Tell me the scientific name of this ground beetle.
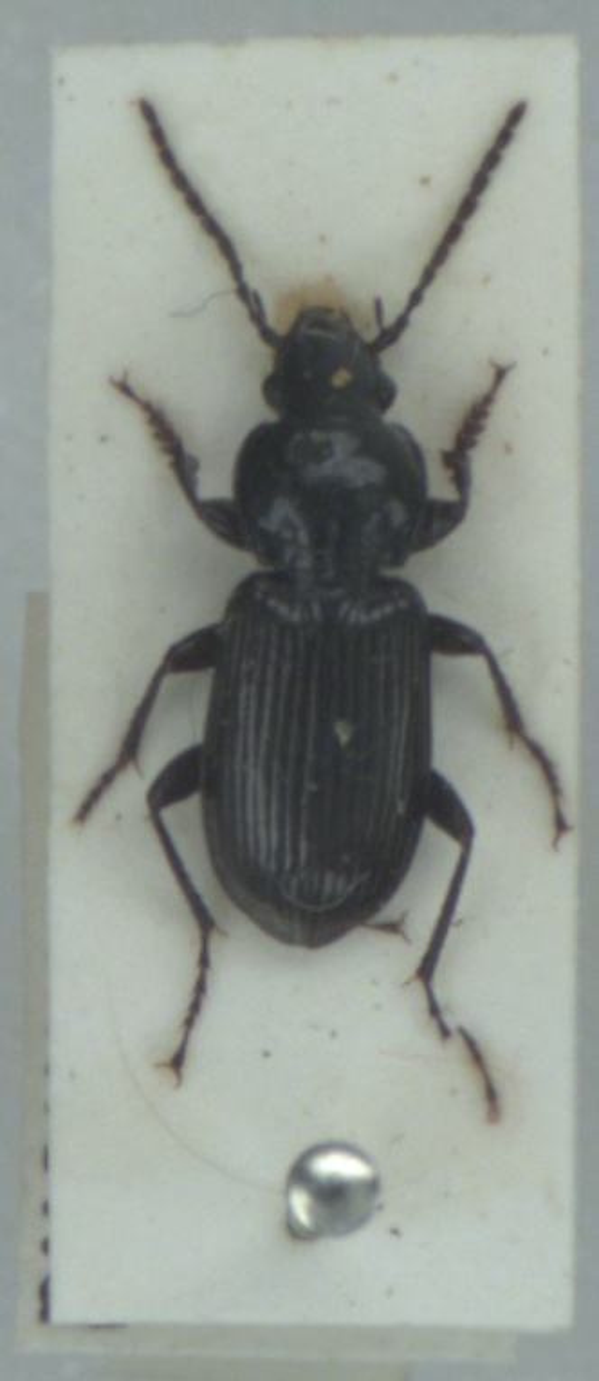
Pterostichus nigrita
